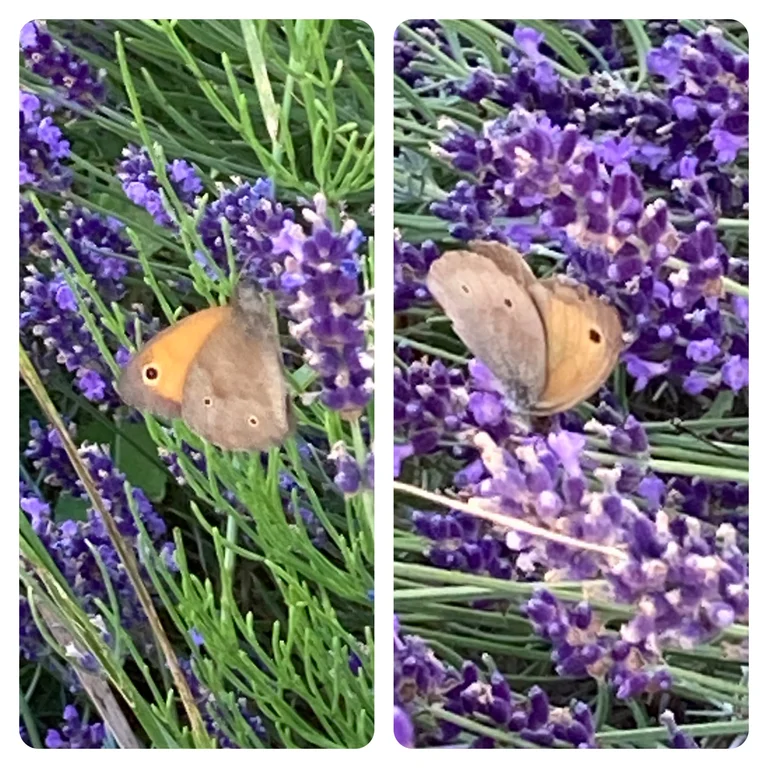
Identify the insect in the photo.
Maniola jurtina
